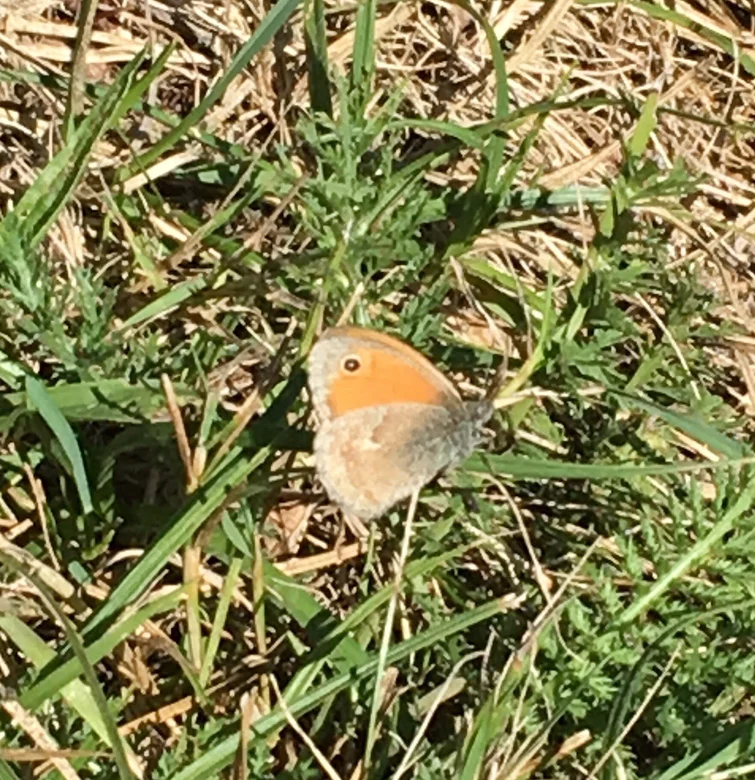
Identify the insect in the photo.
Coenonympha pamphilus
